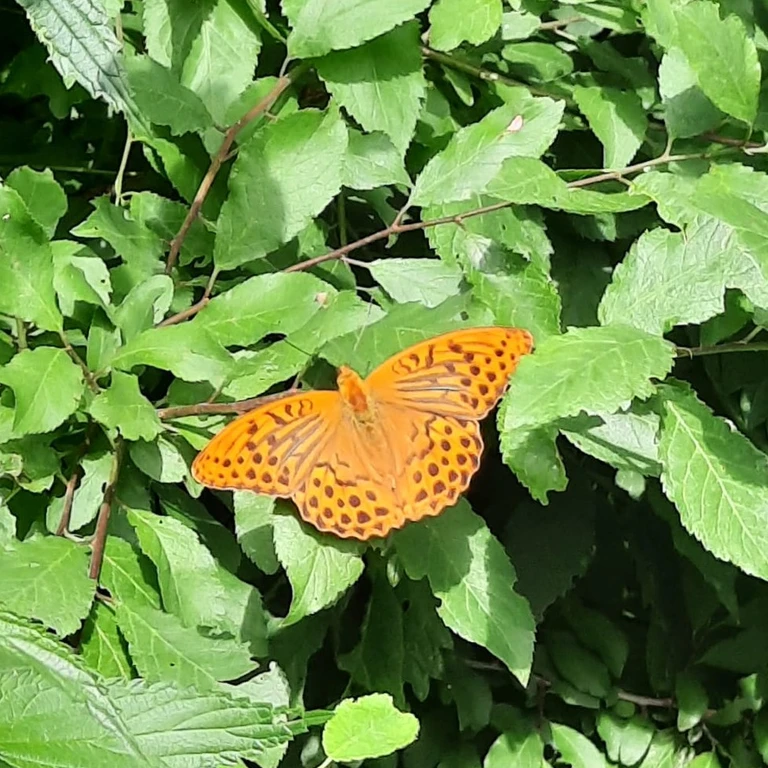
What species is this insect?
Argynnis paphia
